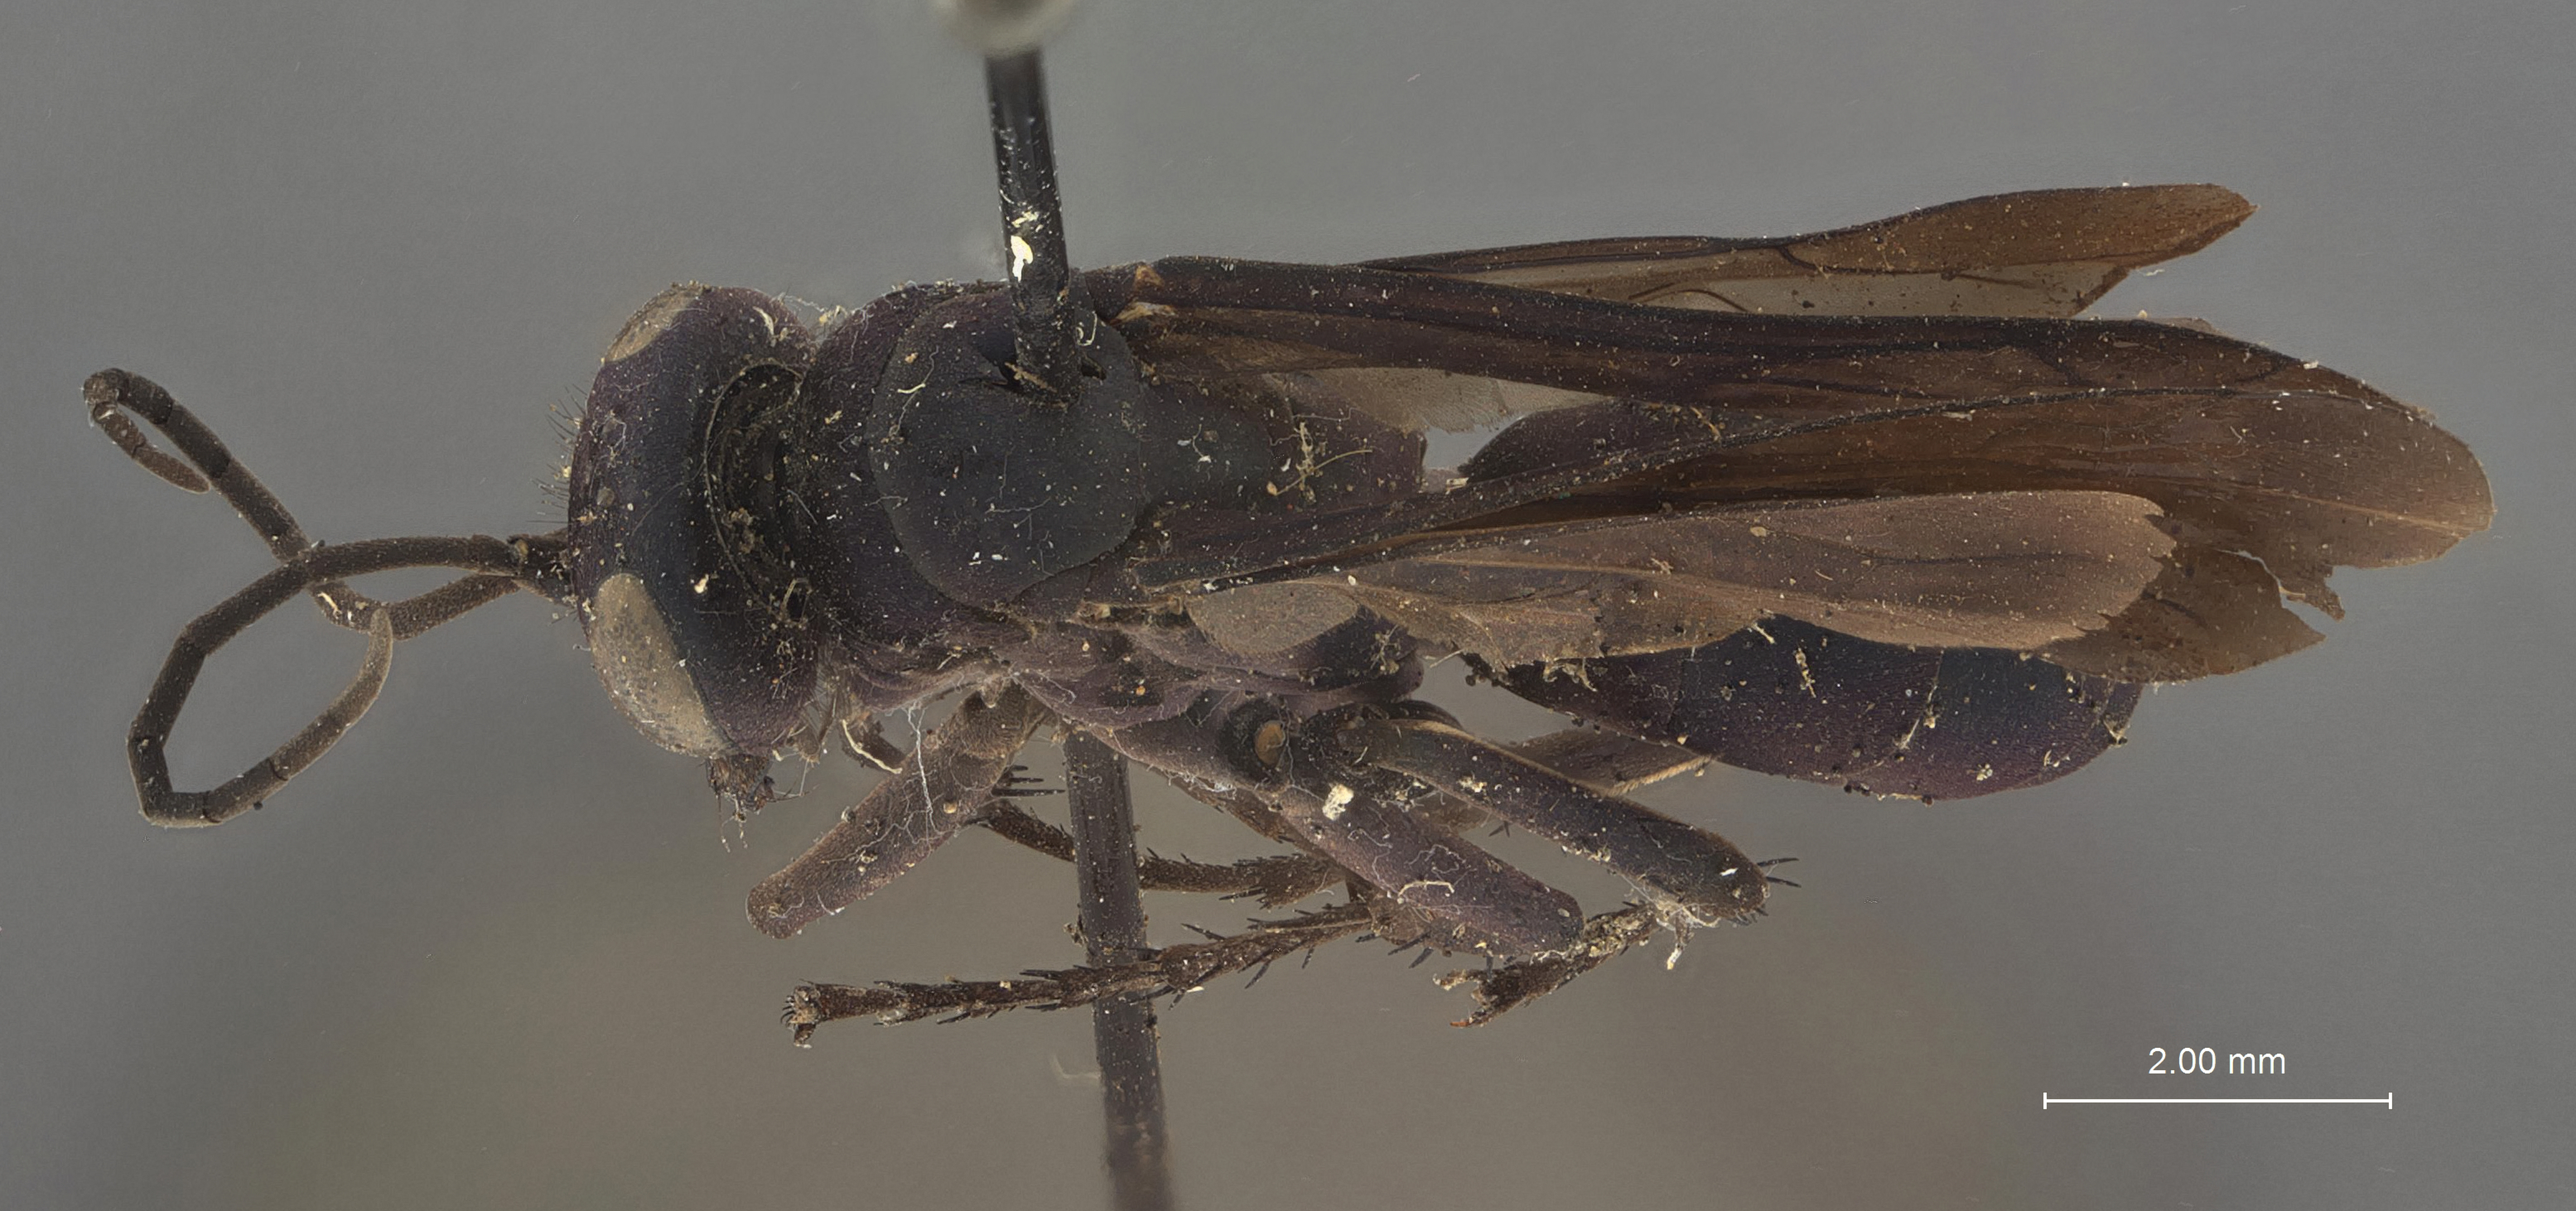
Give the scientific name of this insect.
Pompilus jacintoensis
